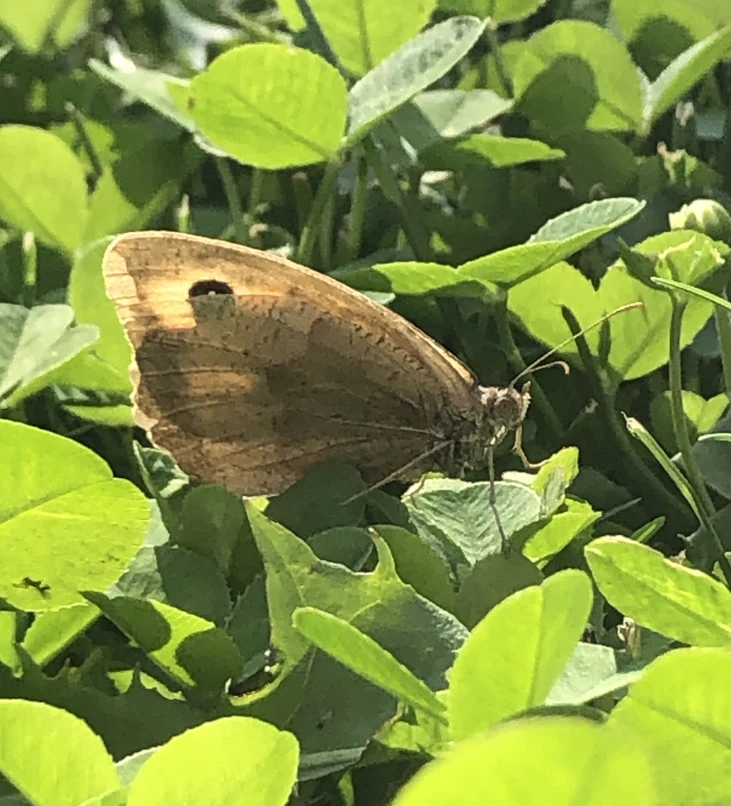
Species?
Maniola jurtina
